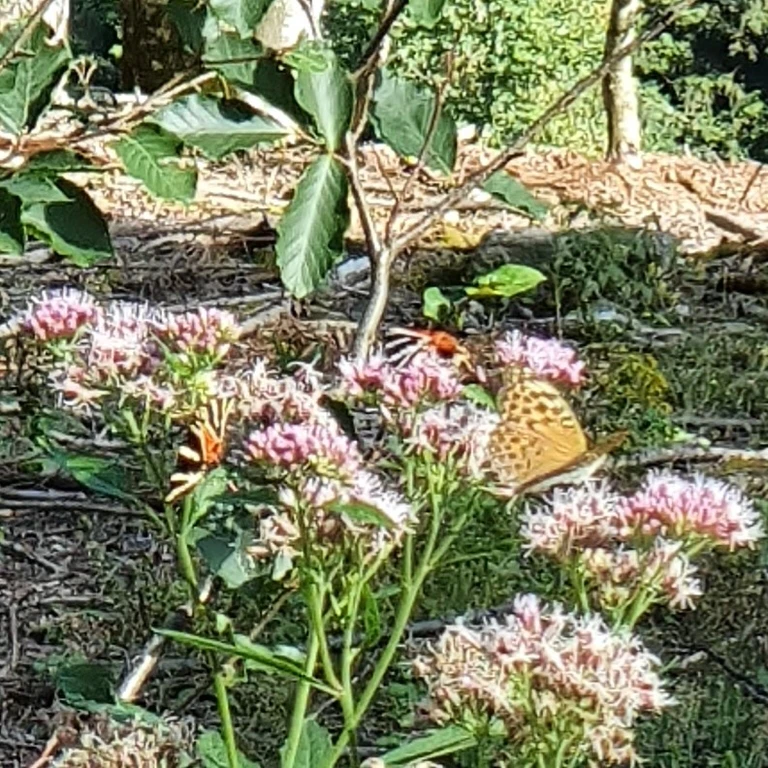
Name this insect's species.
Argynnis paphia
